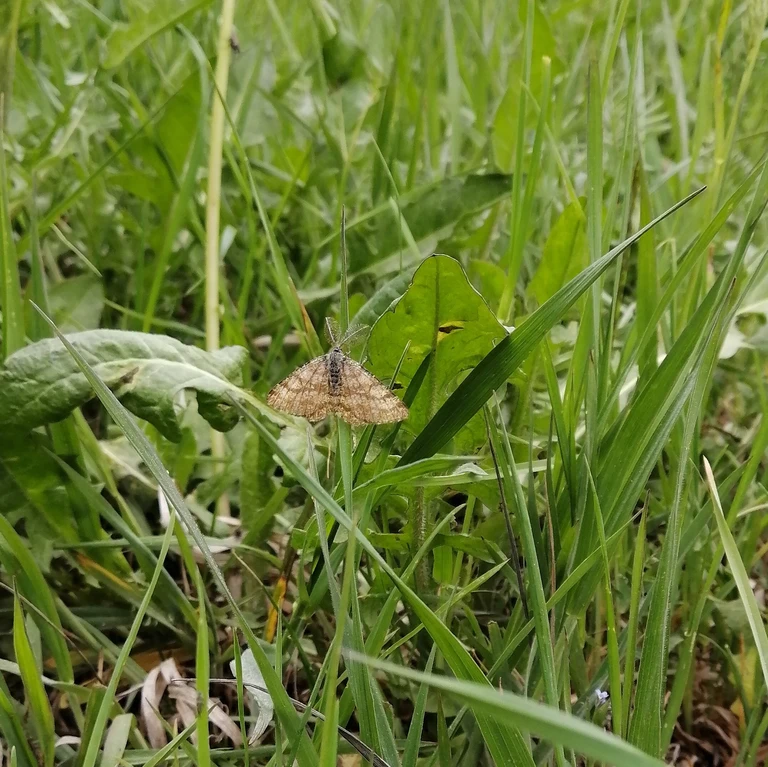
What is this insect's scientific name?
Ematurga atomaria
